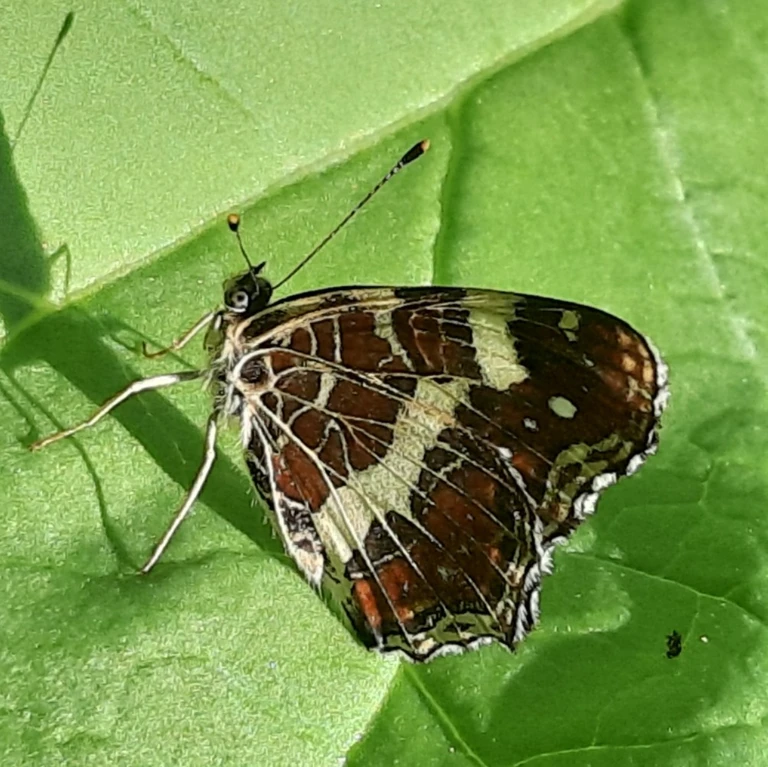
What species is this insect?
Araschnia levana
